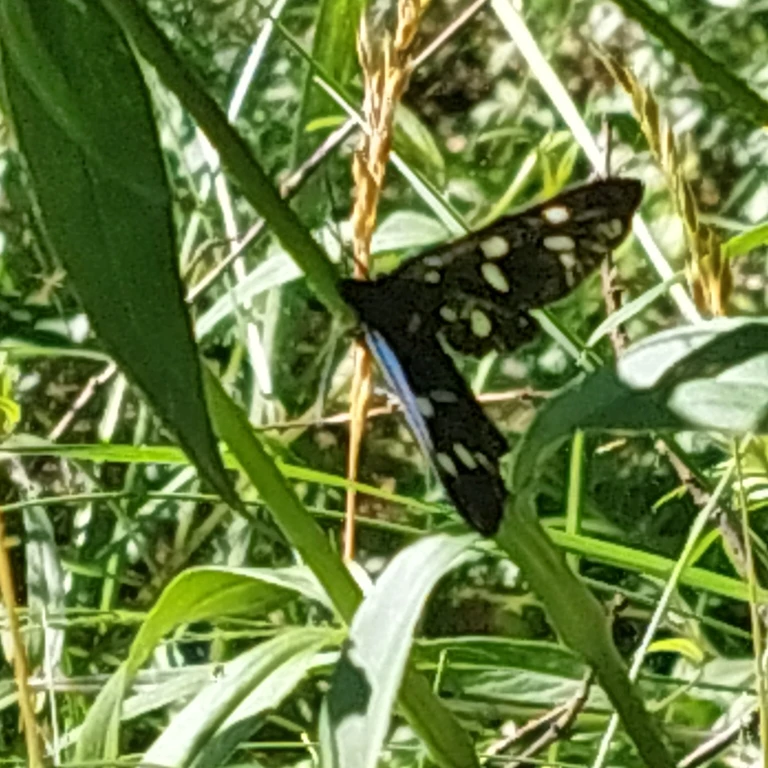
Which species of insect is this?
Amata phegea
